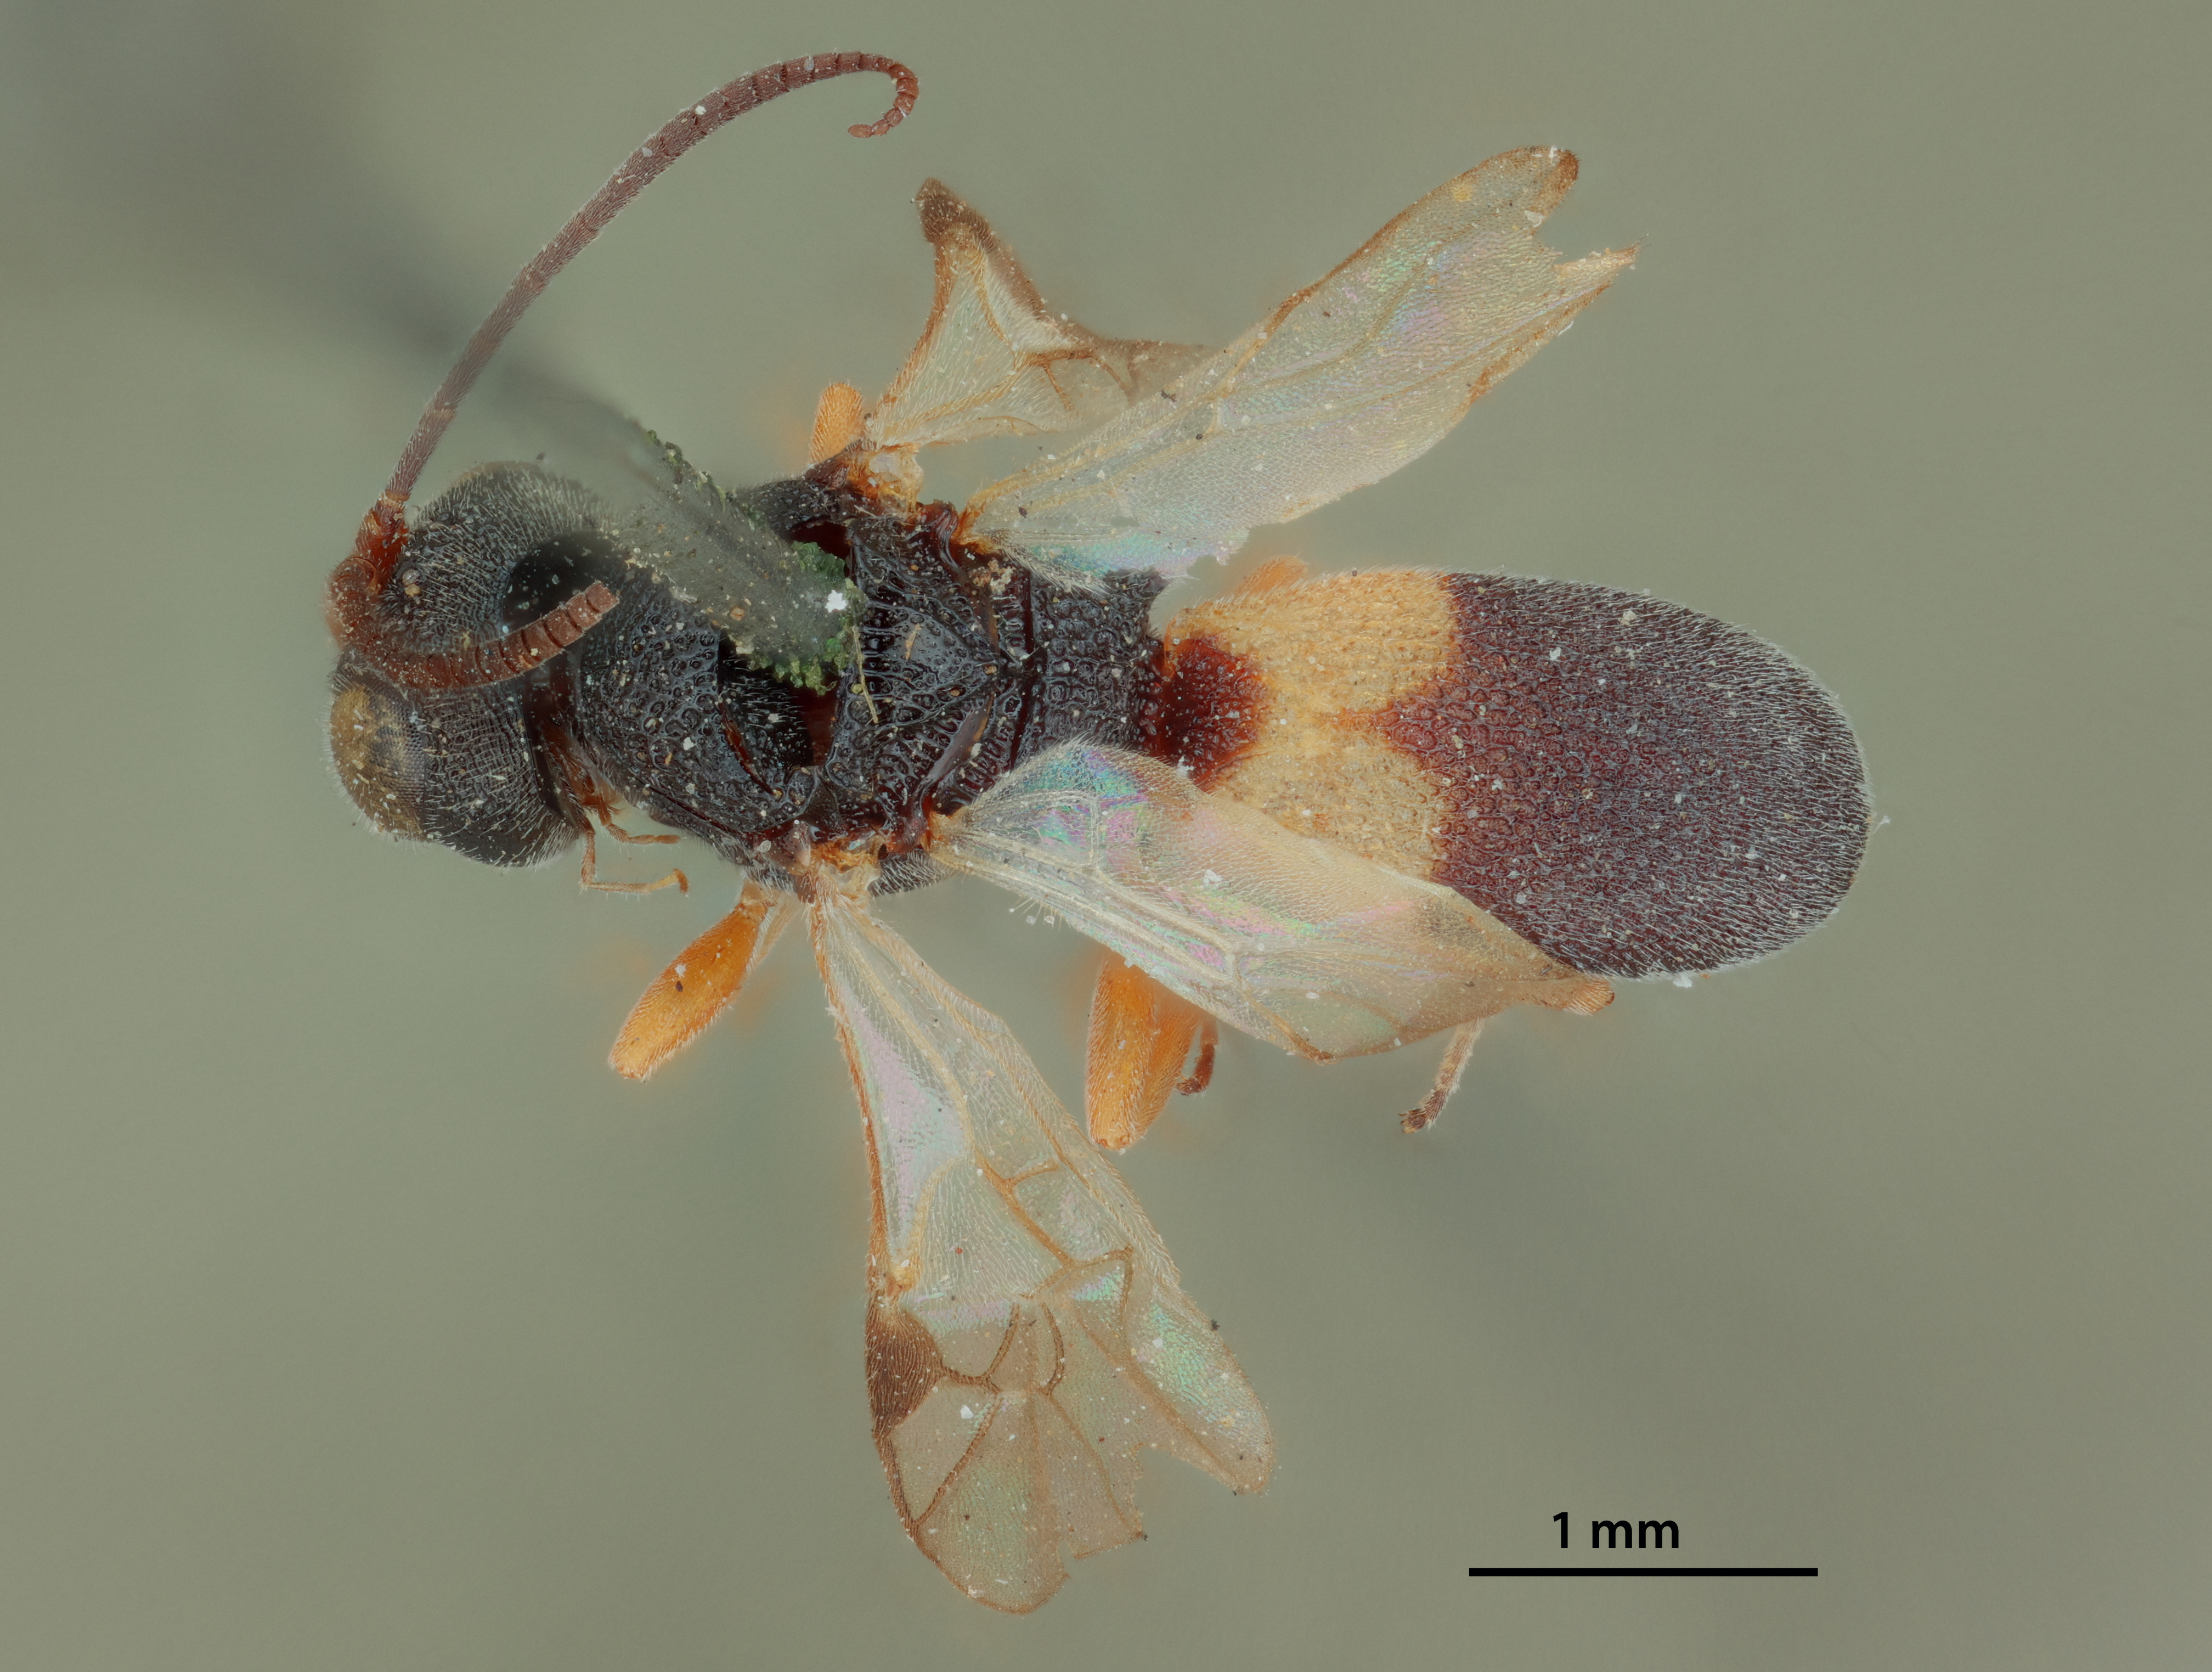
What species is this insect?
Chelonus connectens
